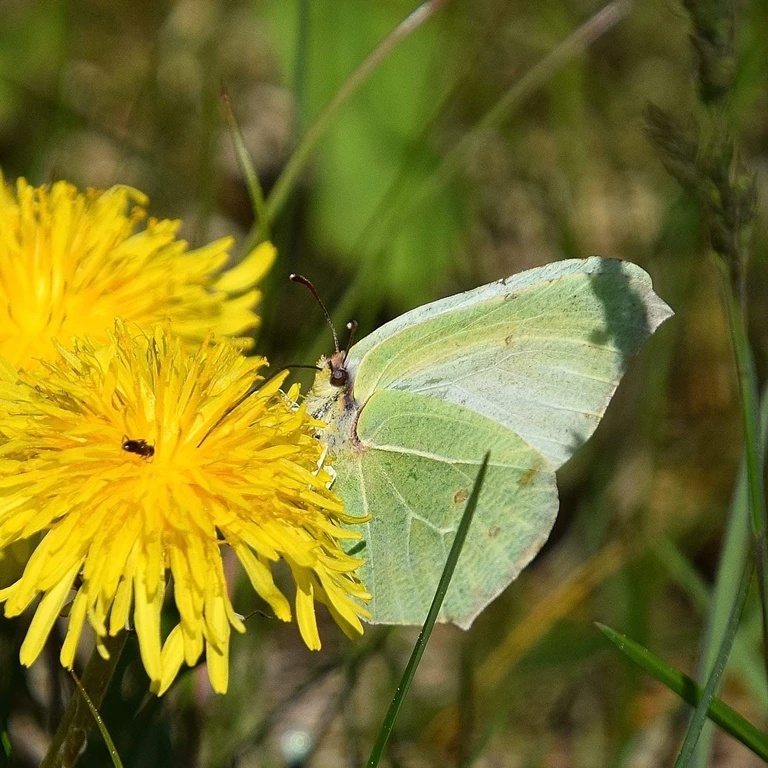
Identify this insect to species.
Gonepteryx rhamni
